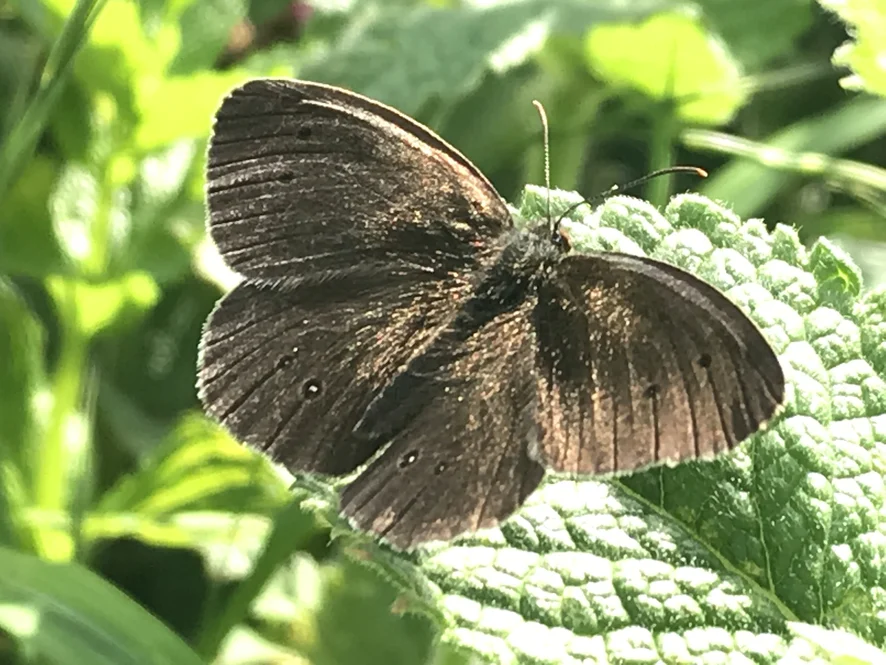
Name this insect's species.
Aphantopus hyperantus
